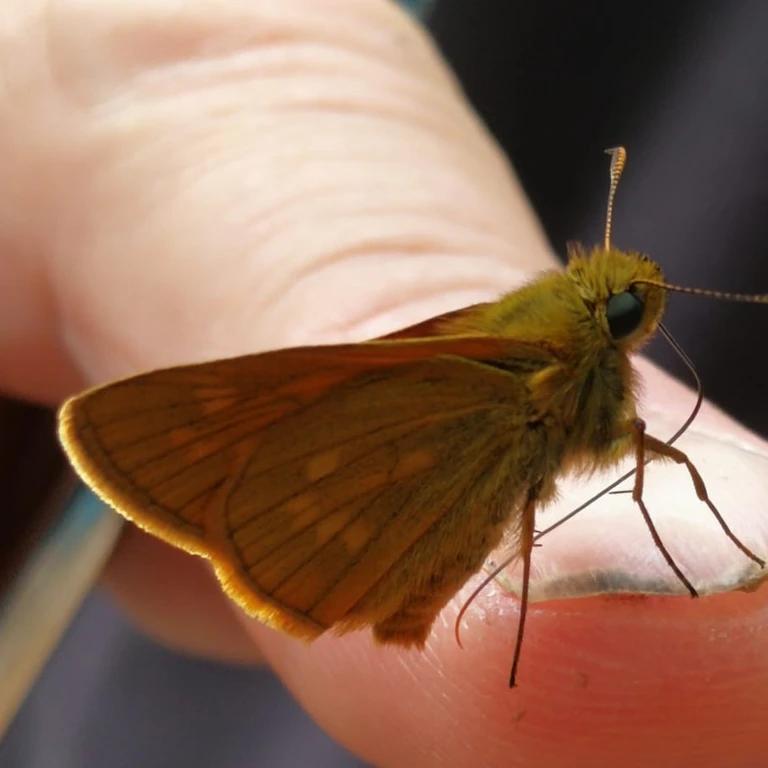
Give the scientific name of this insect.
Ochlodes sylvanus (also Ochlodes venata)
